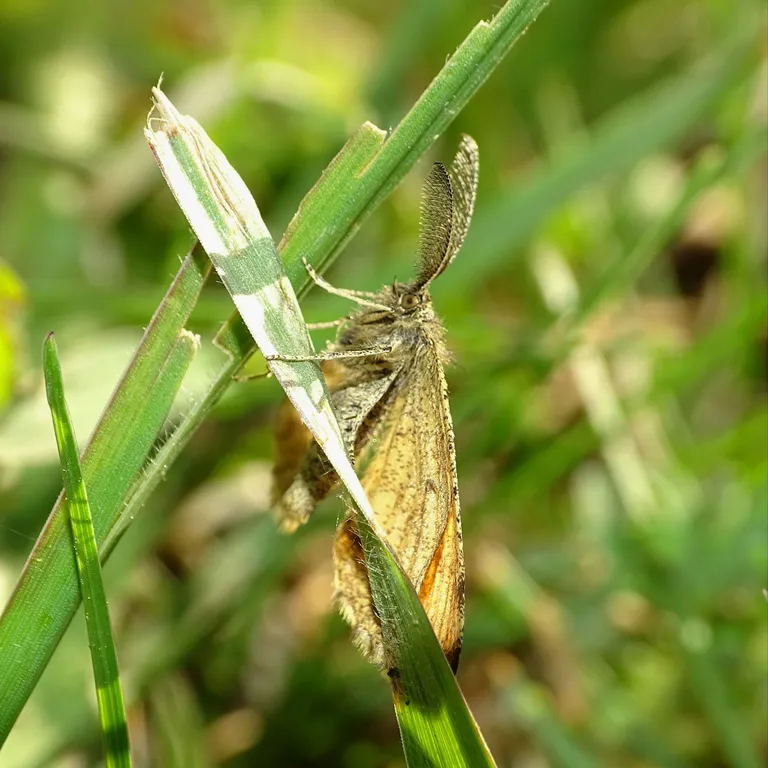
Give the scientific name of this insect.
Ematurga atomaria
